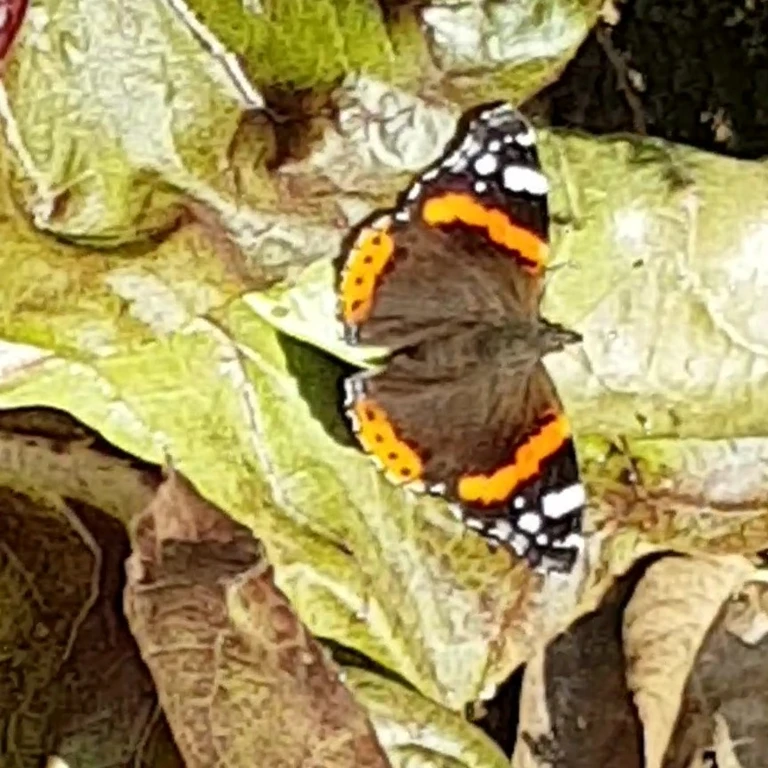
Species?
Vanessa atalanta
